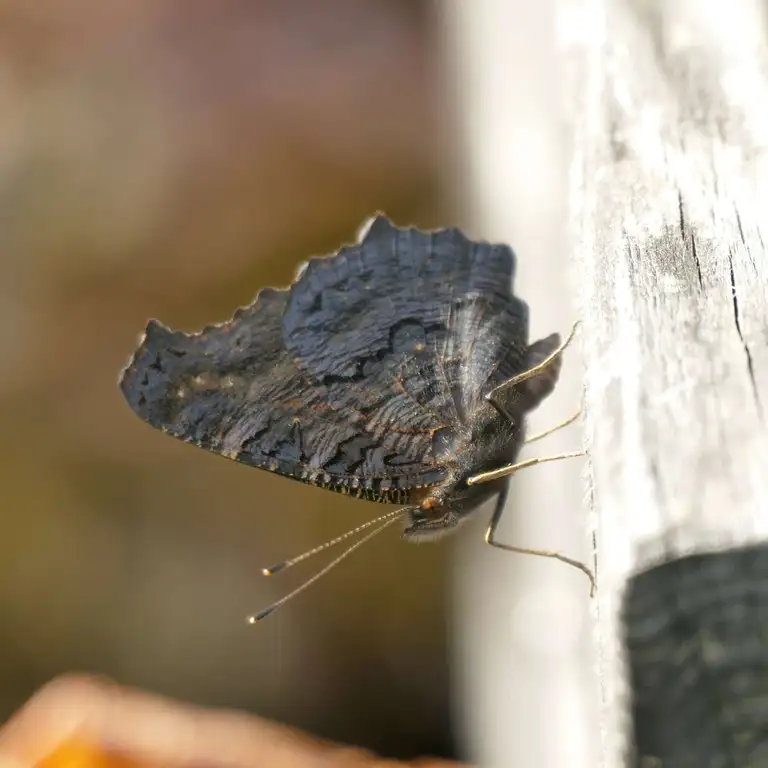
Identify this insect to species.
Aglais io
